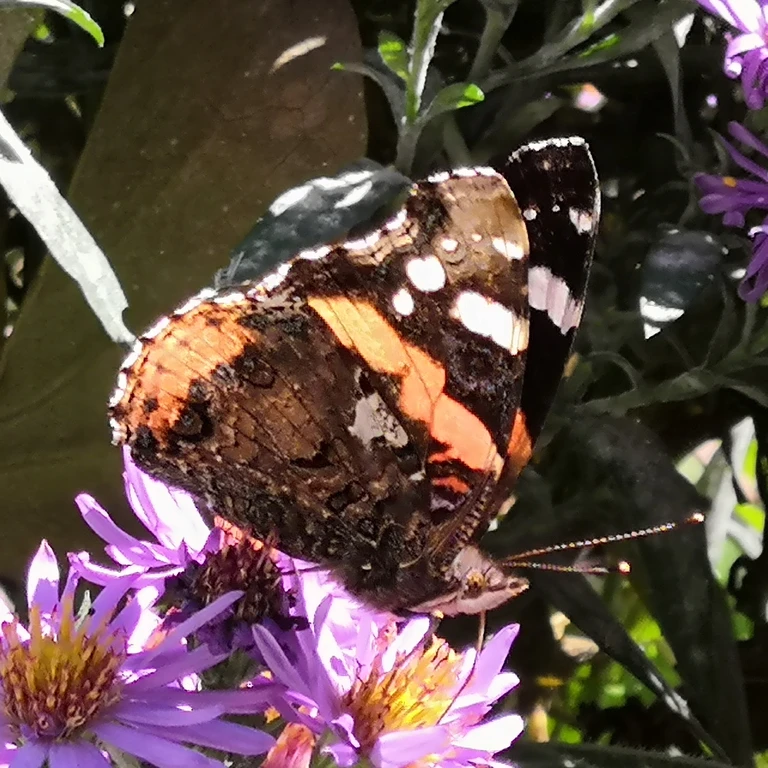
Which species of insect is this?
Vanessa atalanta
